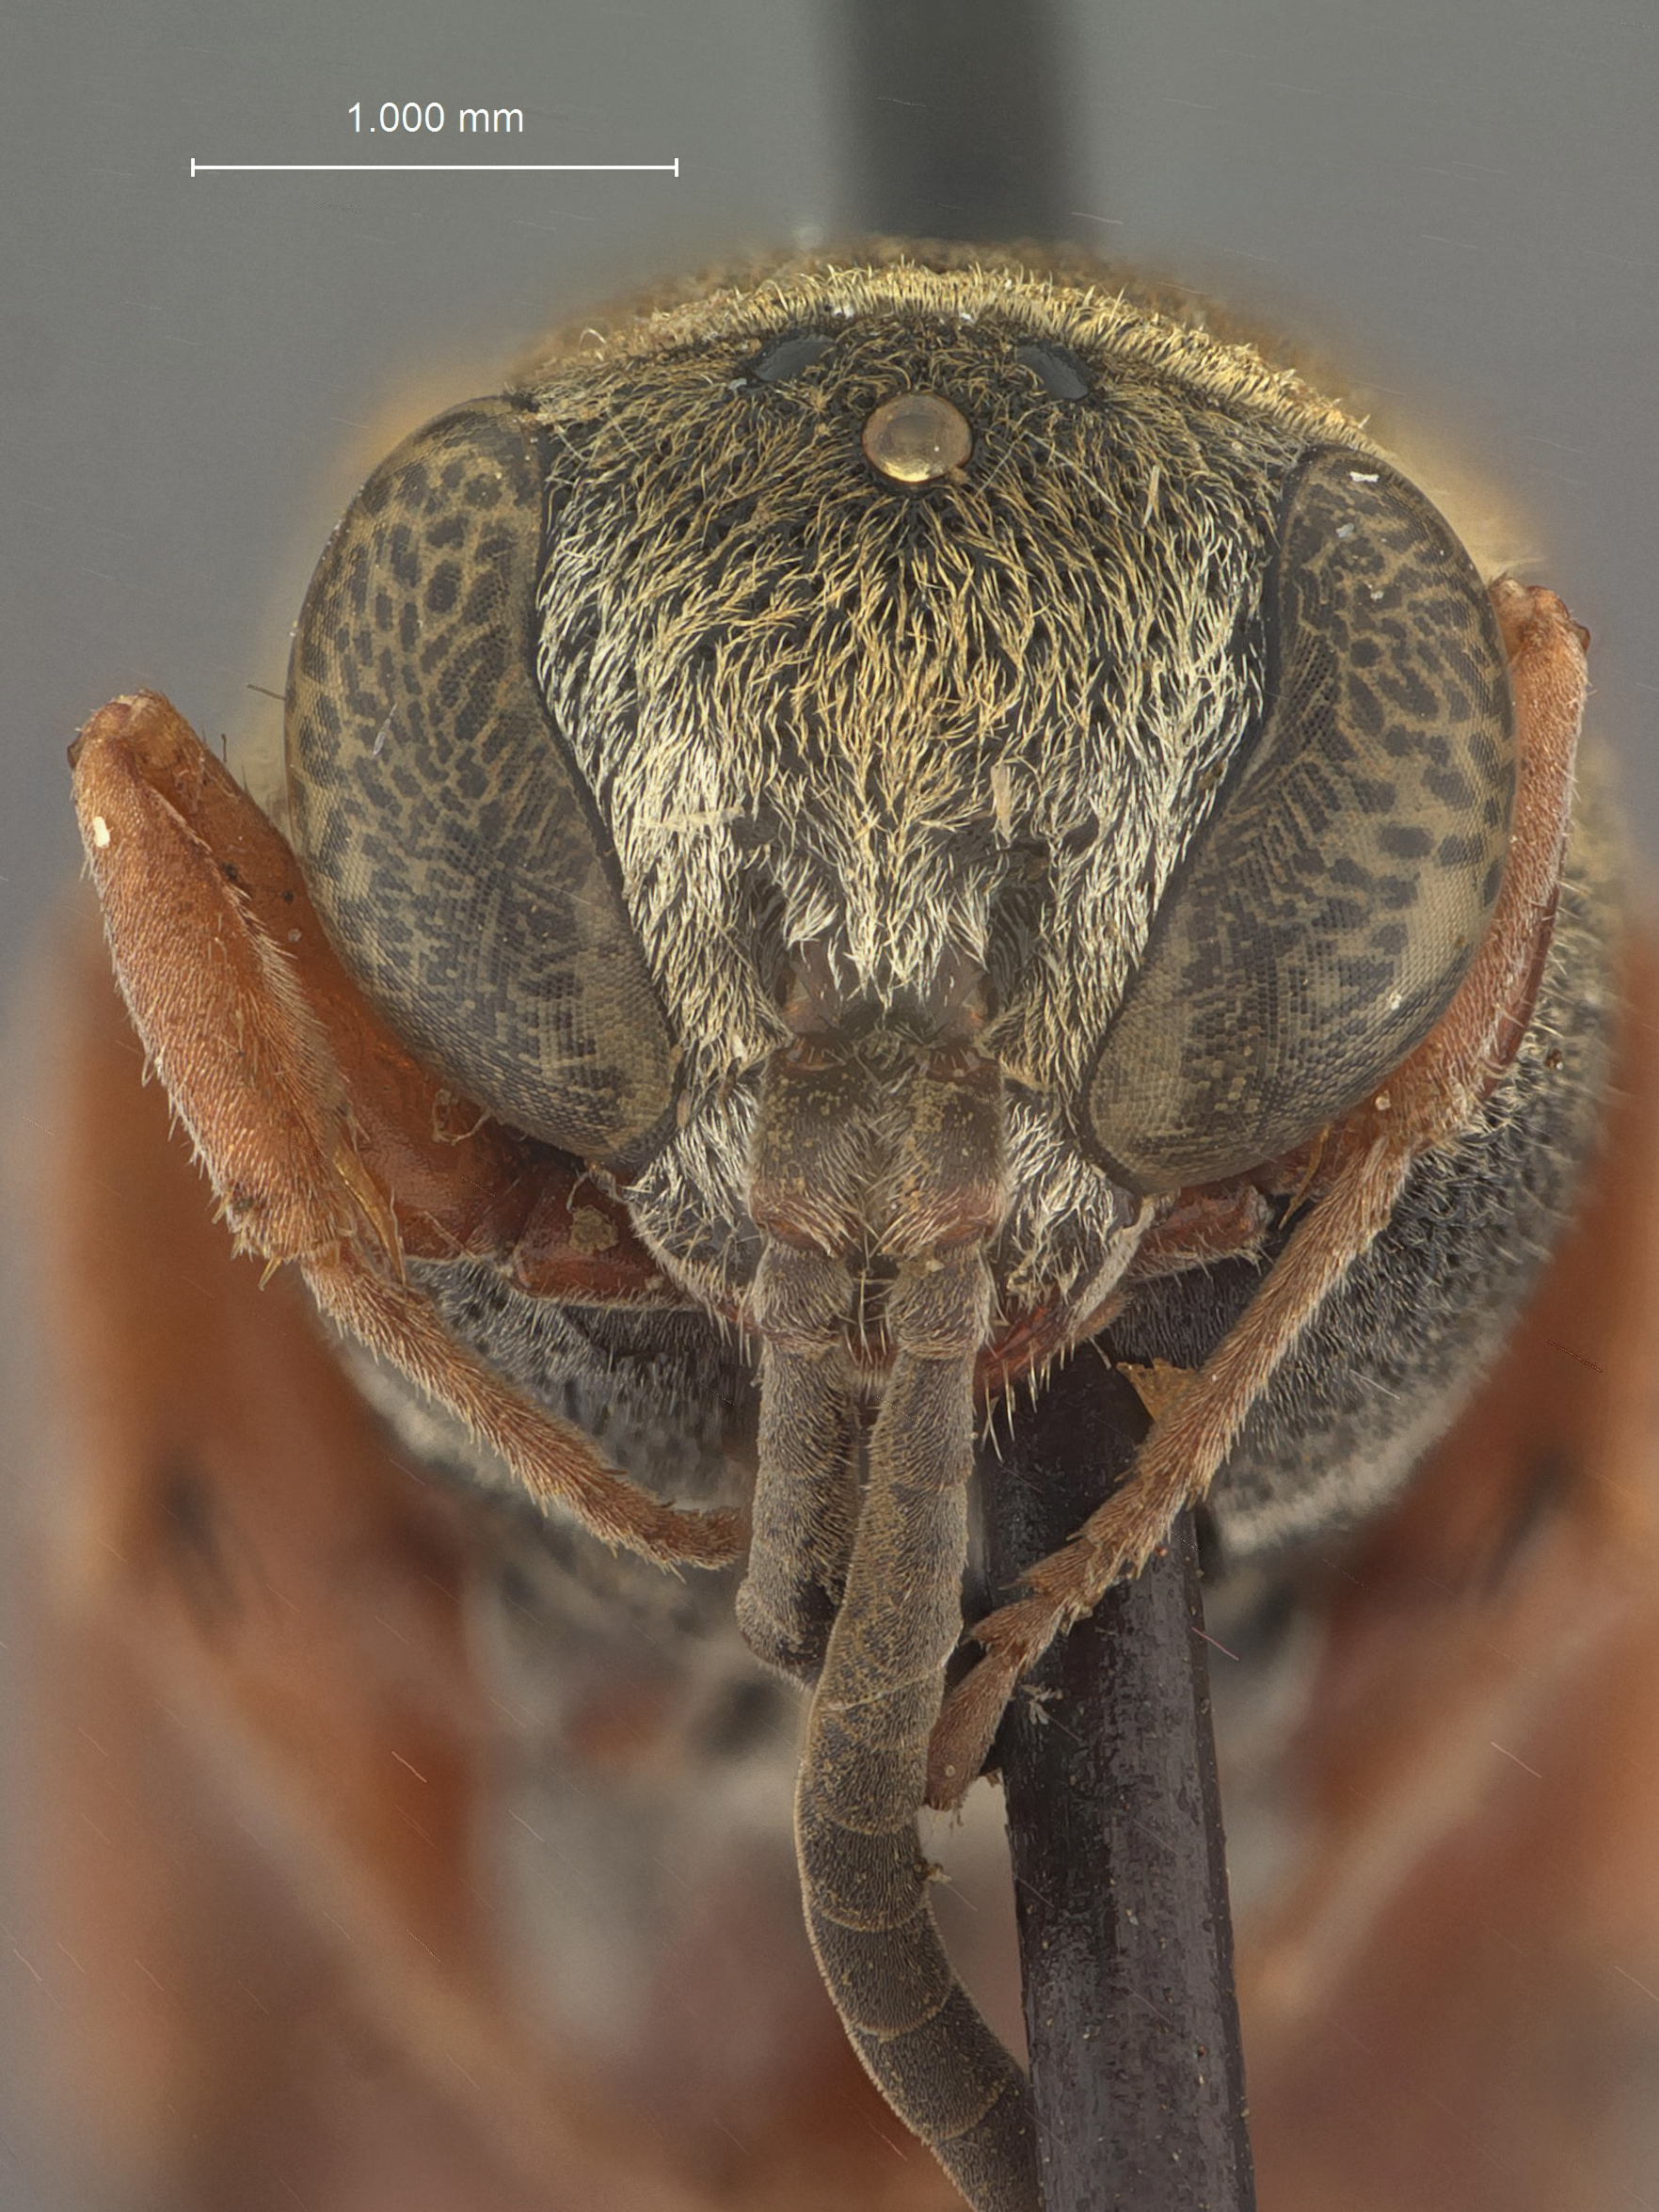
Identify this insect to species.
Nysson marlatti
